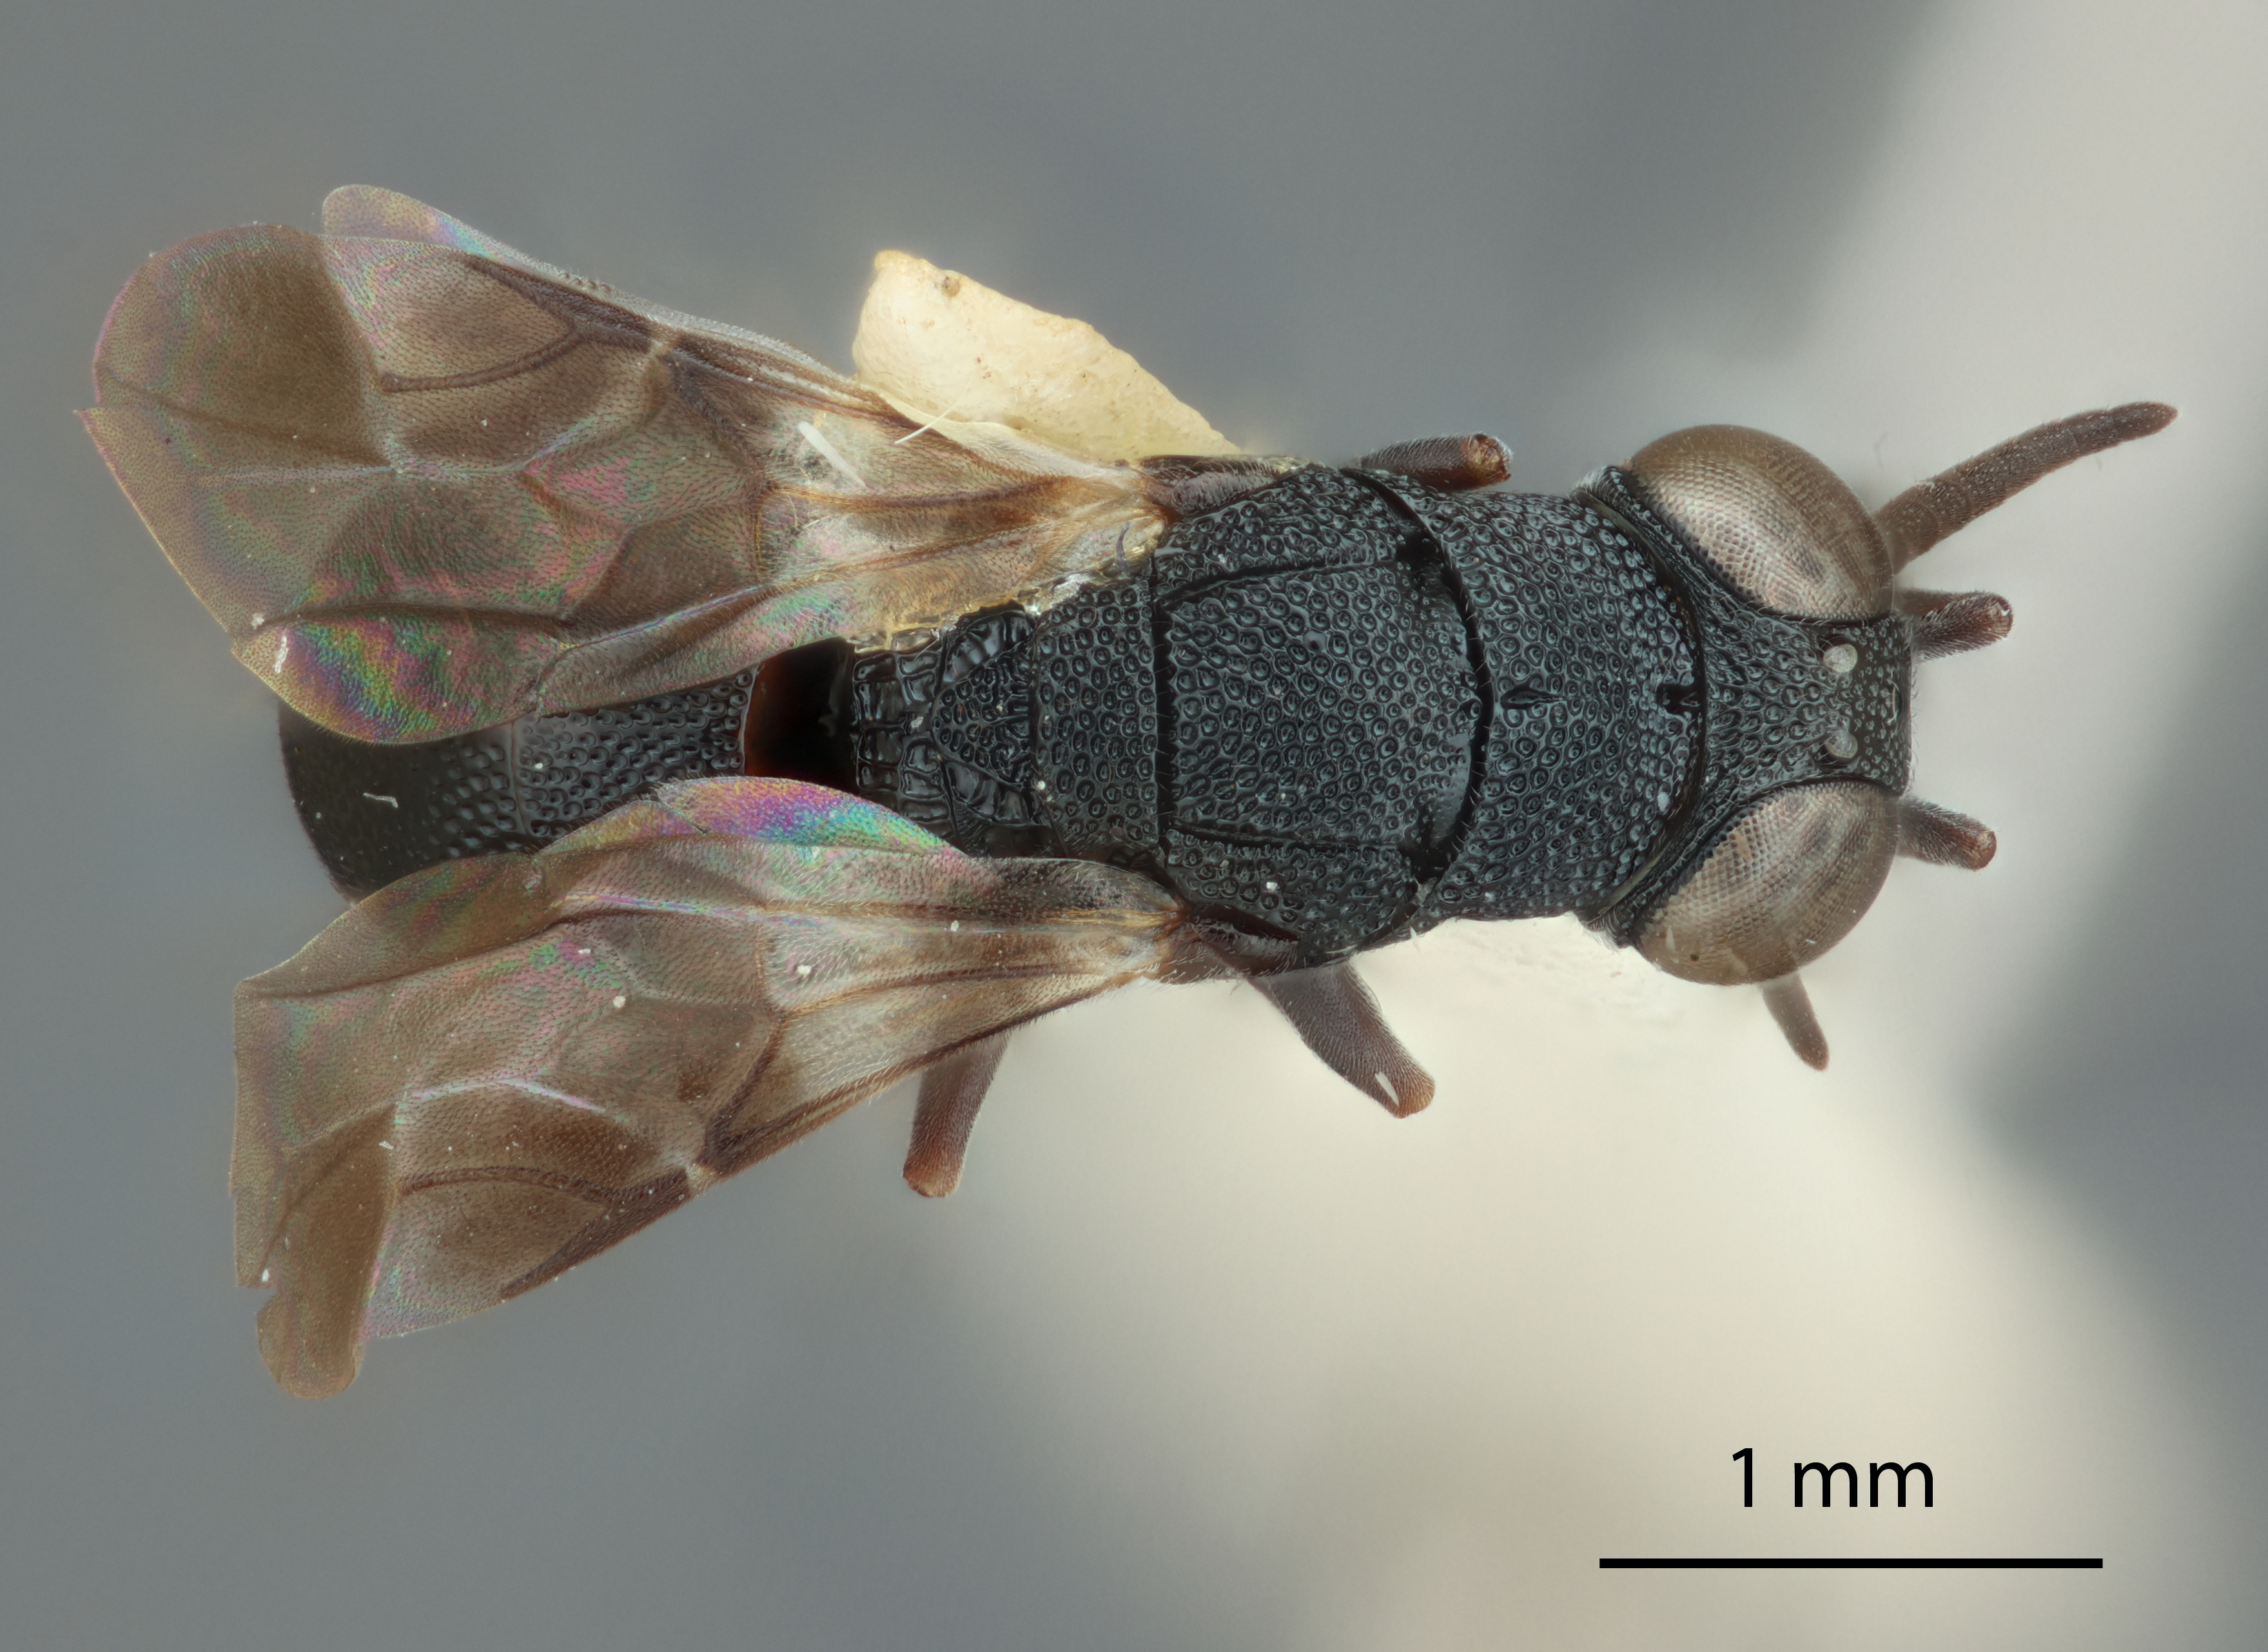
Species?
Perissosega venablei
